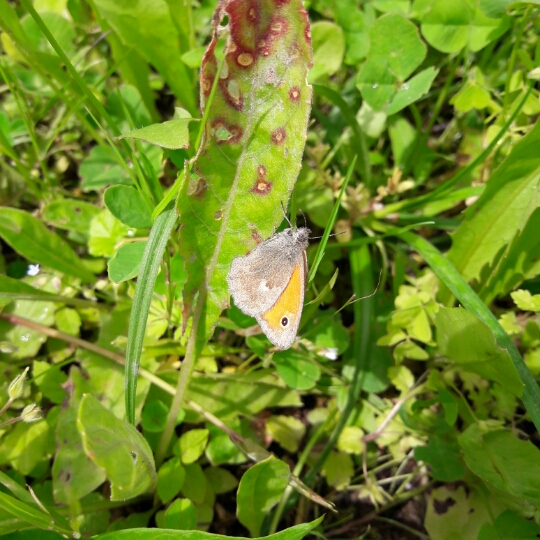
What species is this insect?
Coenonympha pamphilus
